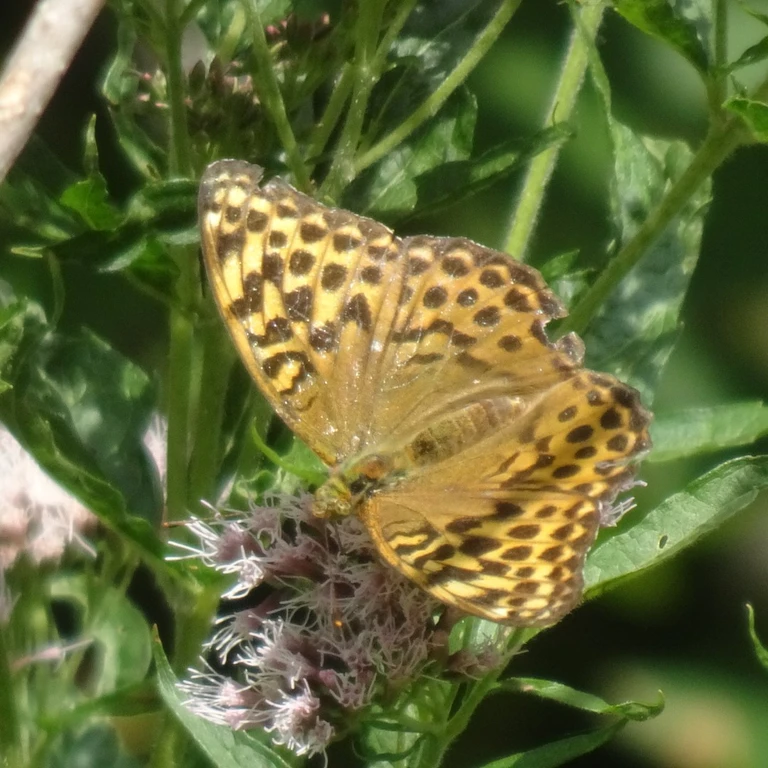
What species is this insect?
Argynnis paphia
